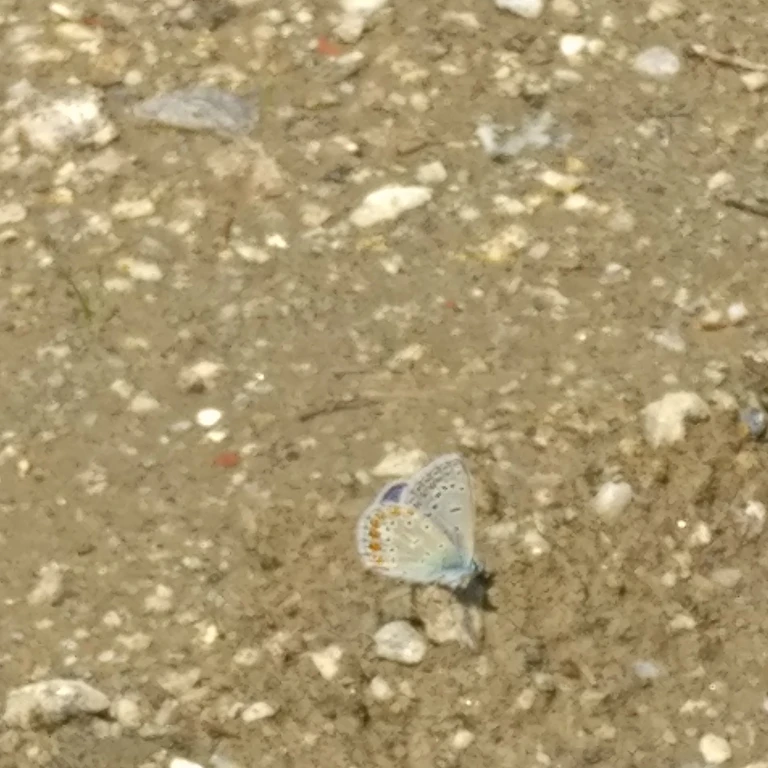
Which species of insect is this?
Polyommatus icarus
